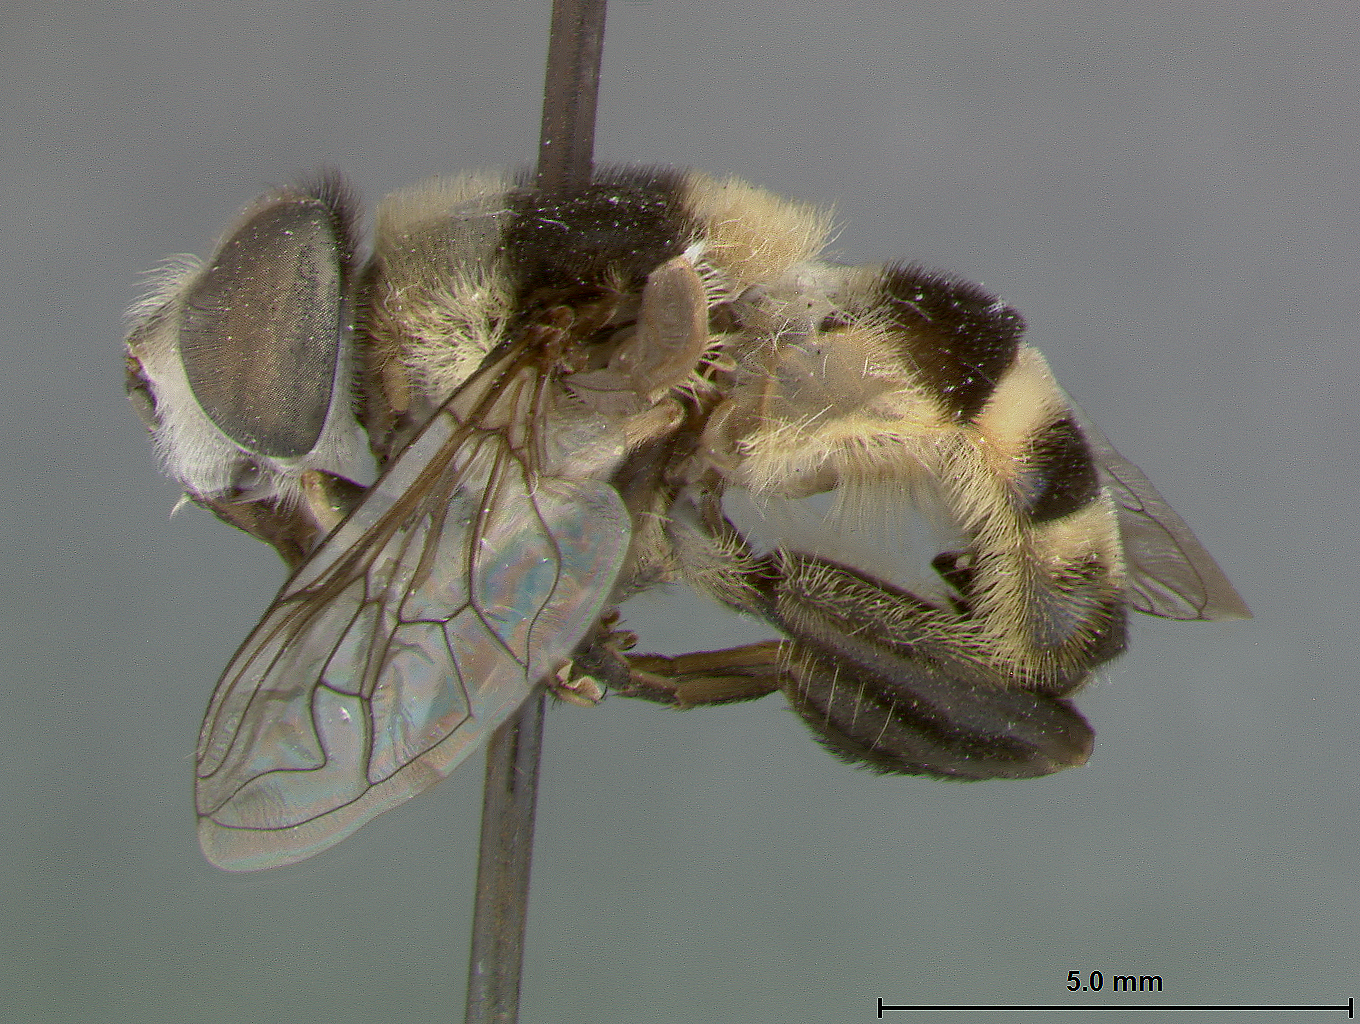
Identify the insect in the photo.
Mallota orientalis
